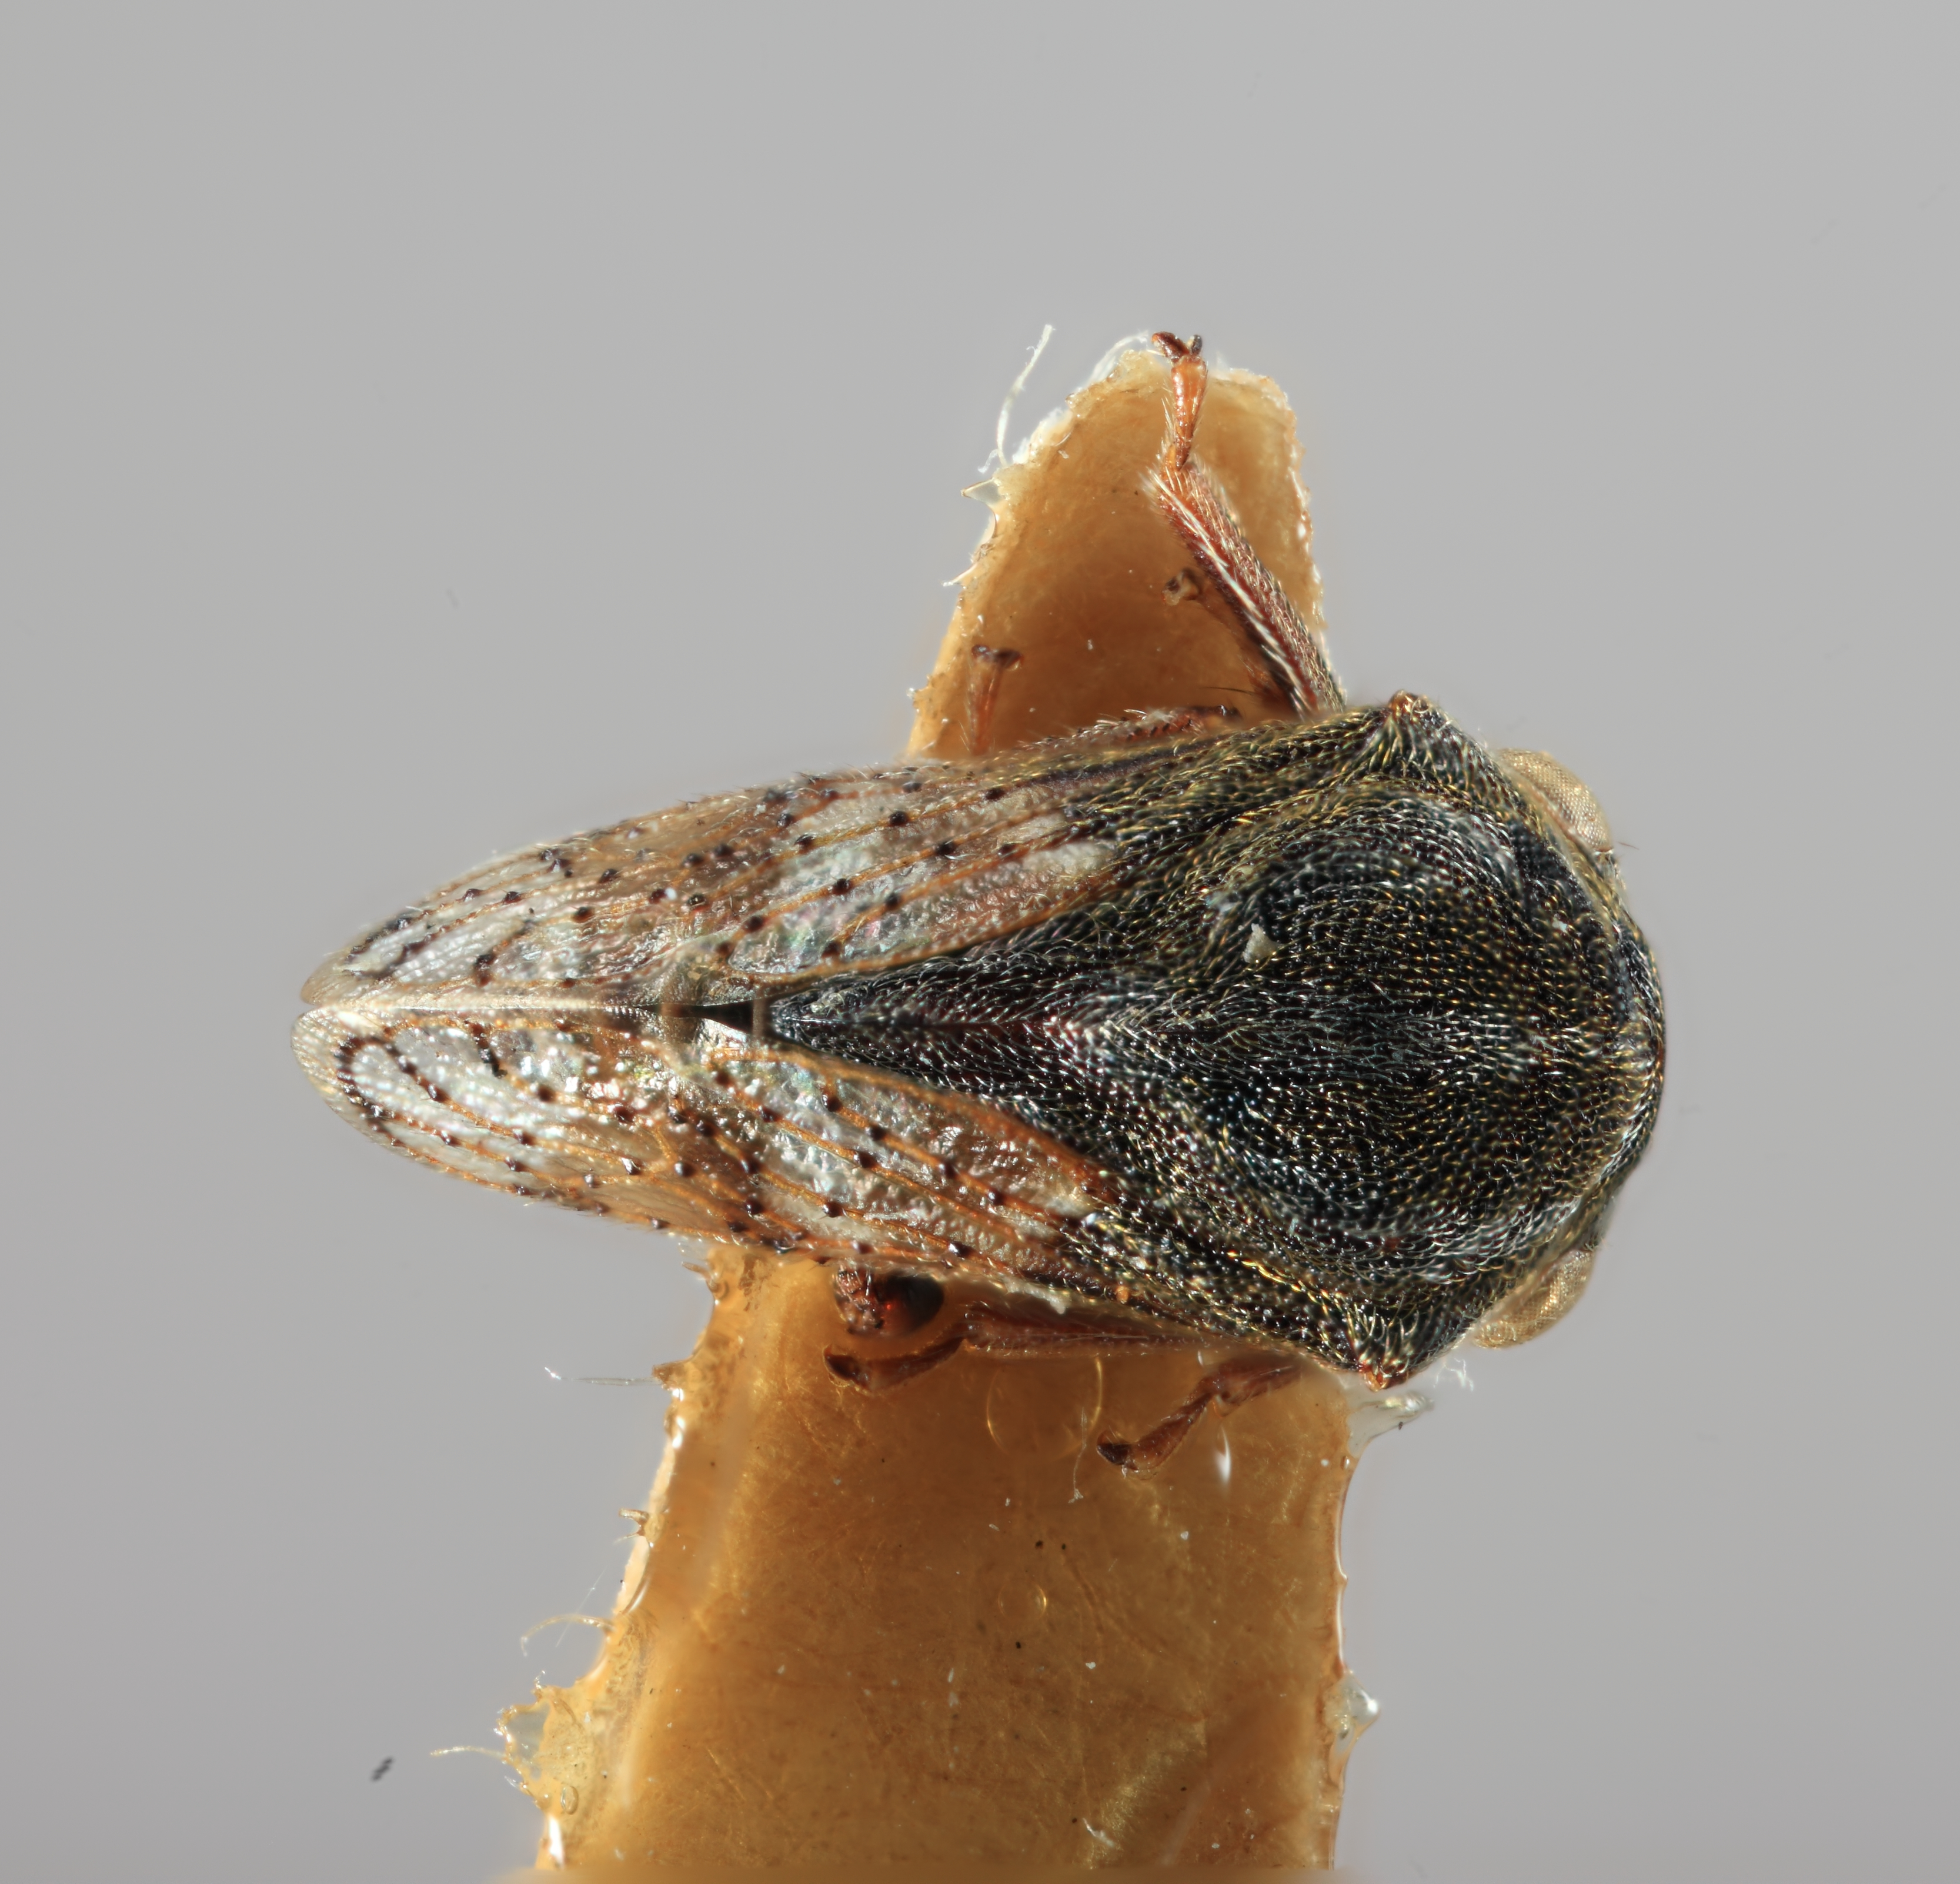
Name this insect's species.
Gargara nodulata
